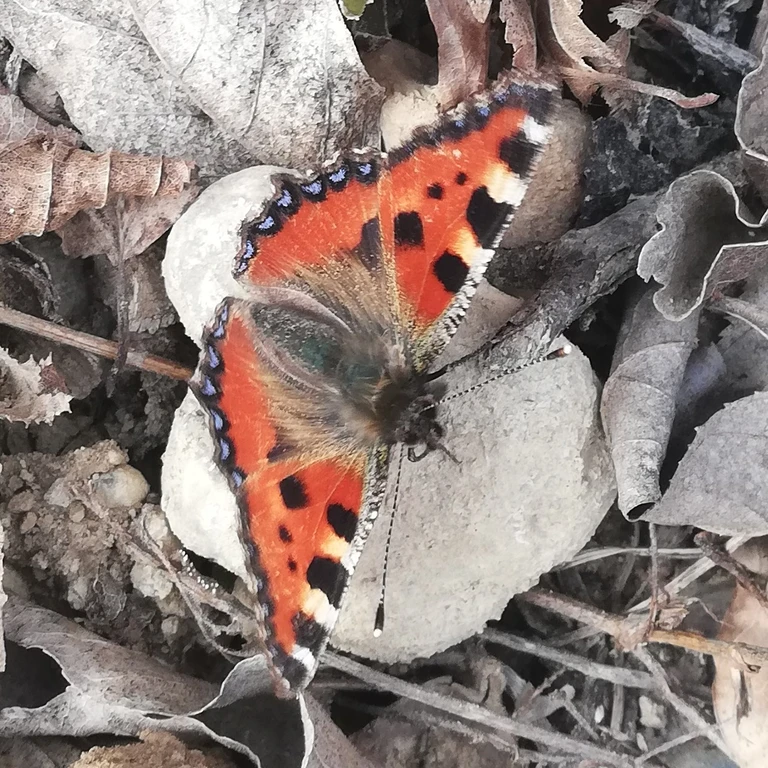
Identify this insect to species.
Aglais urticae
